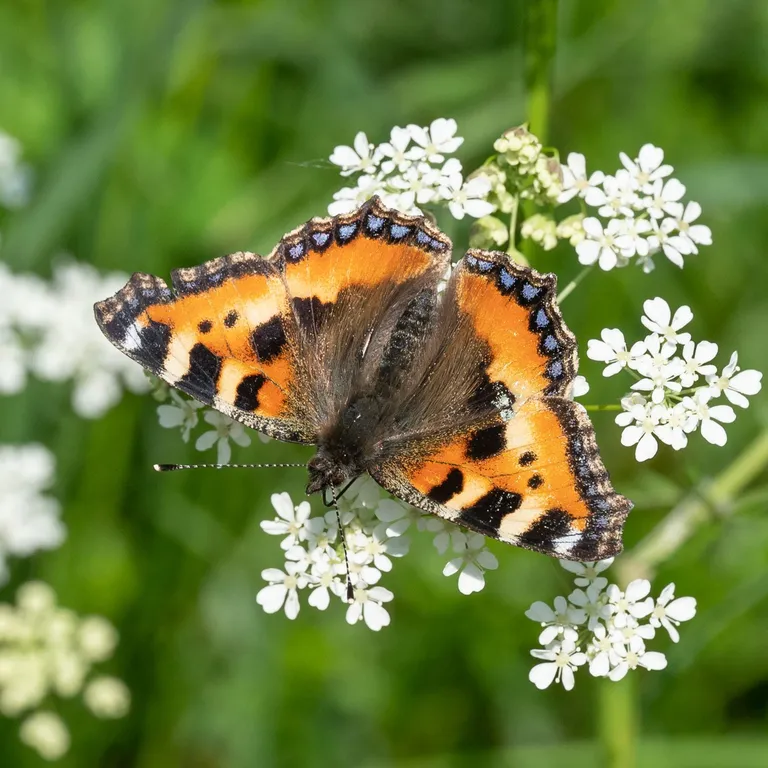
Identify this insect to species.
Aglais urticae
